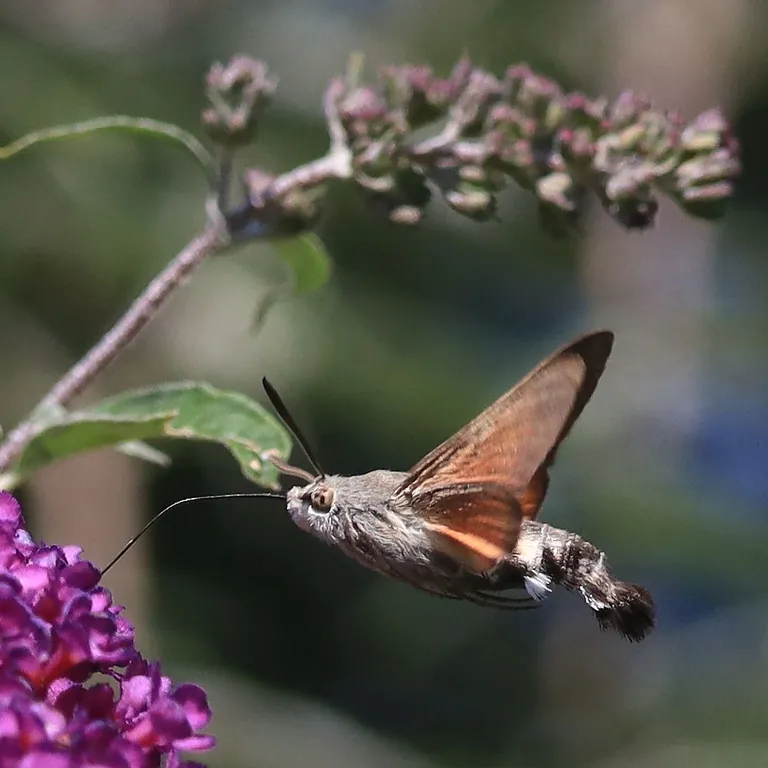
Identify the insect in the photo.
Macroglossum stellatarum
